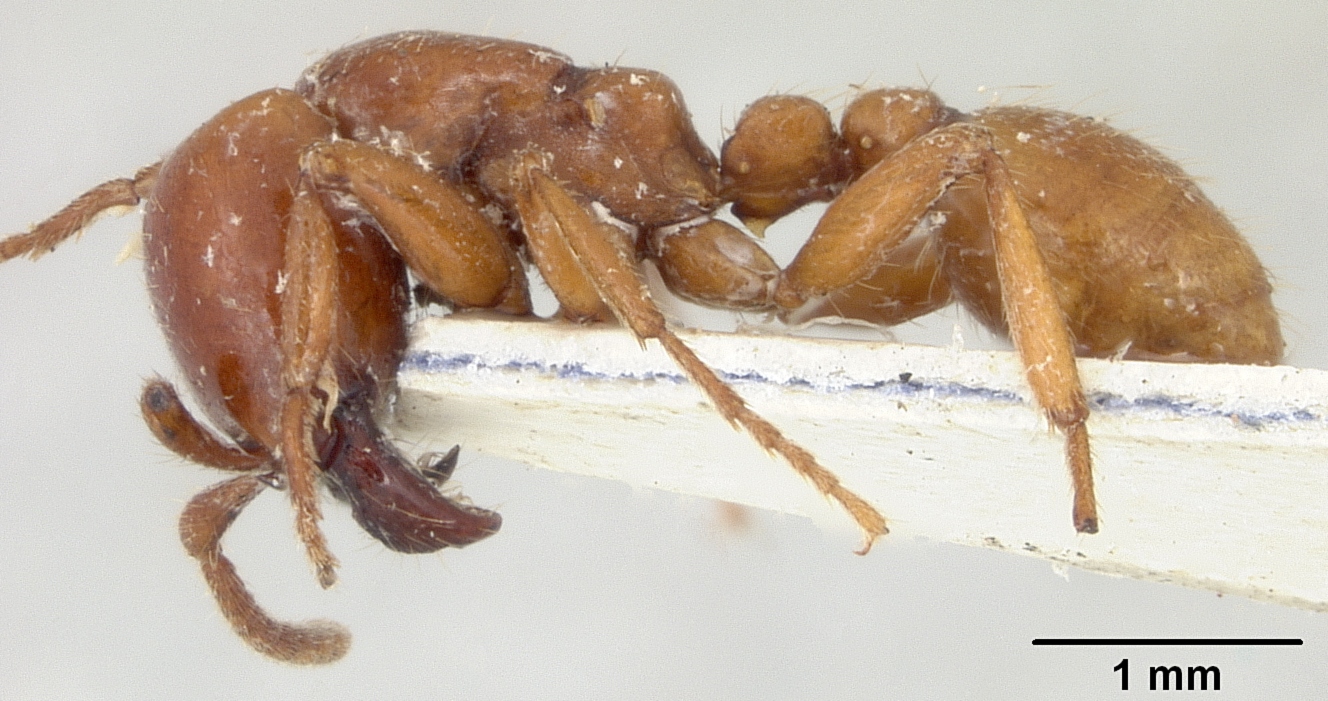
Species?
Neivamyrmex fallax
